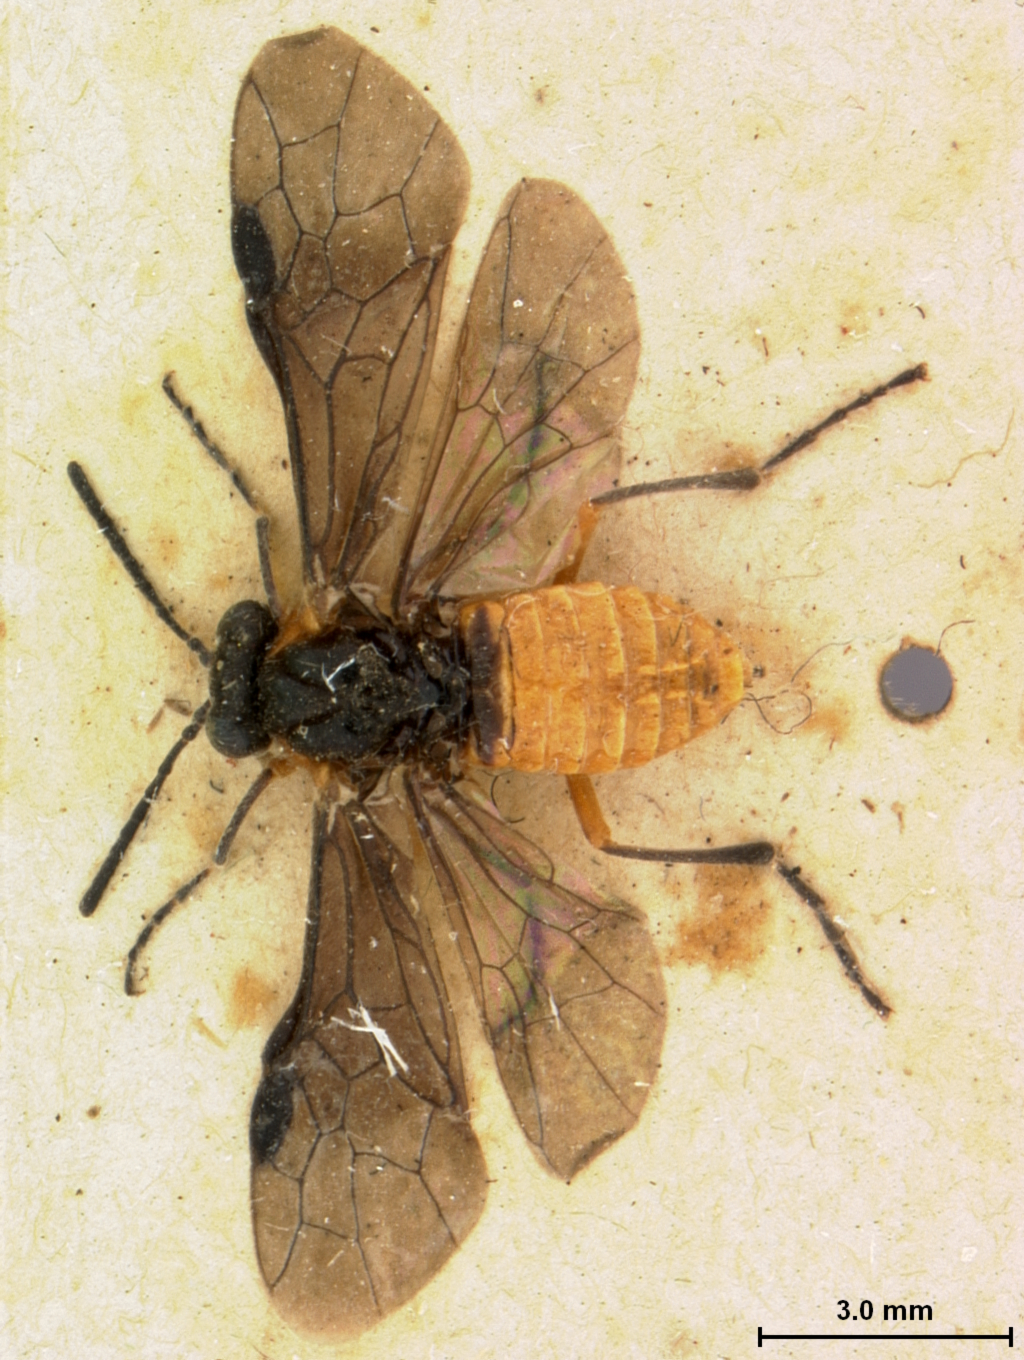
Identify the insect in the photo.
Phyllotoma infumata
